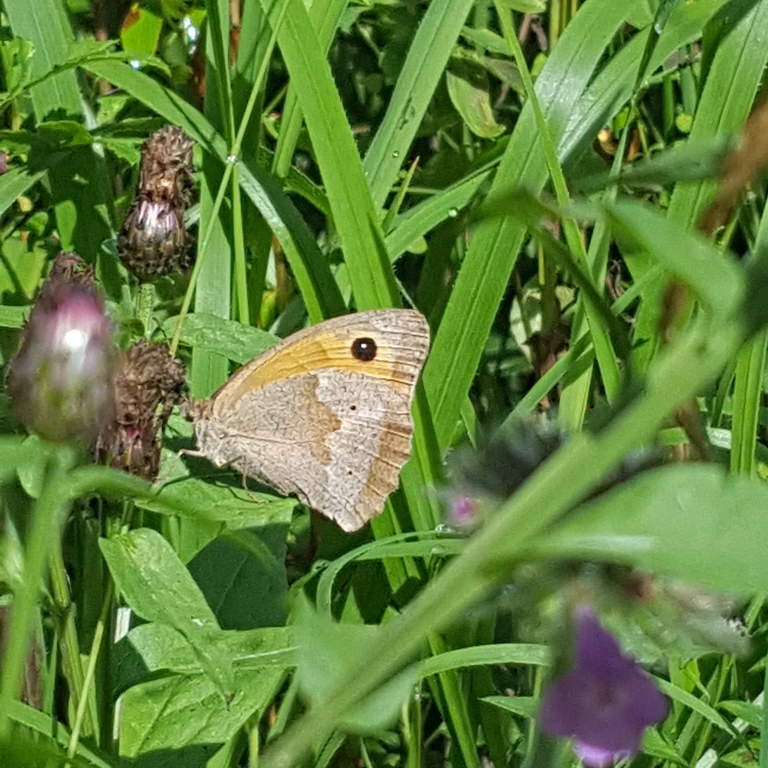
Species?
Maniola jurtina
